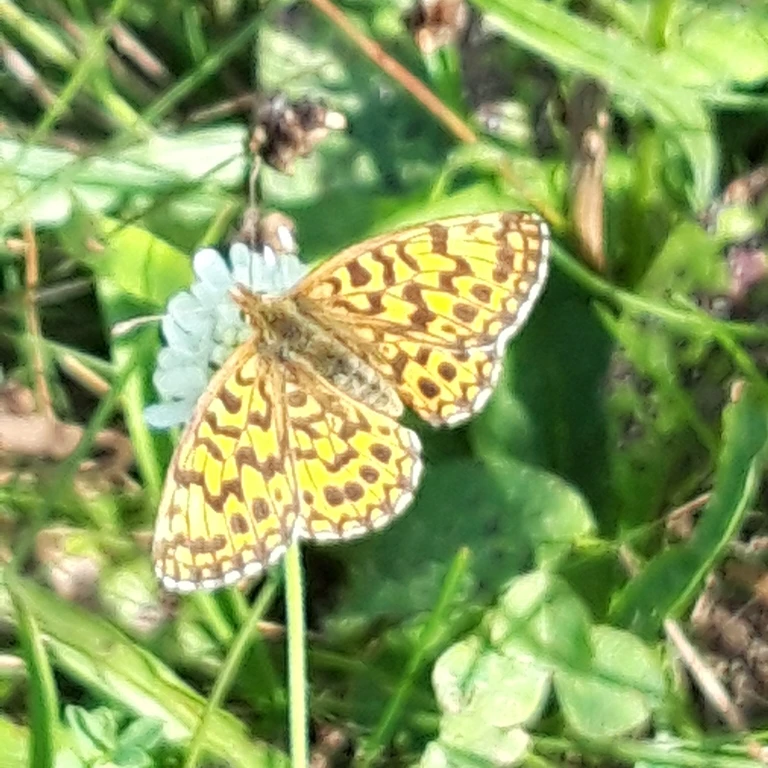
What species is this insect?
Boloria dia
